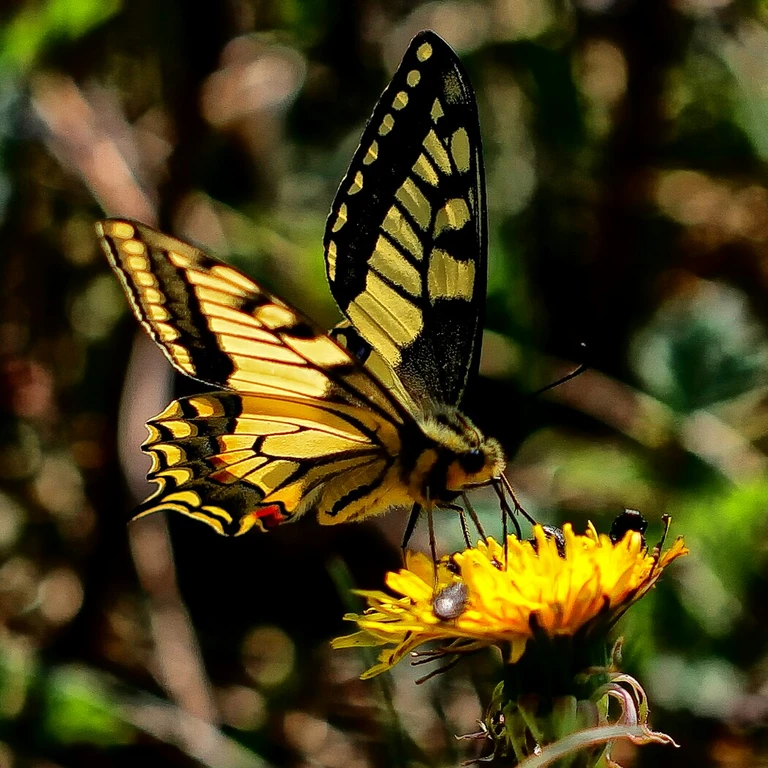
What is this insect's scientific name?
Papilio machaon
